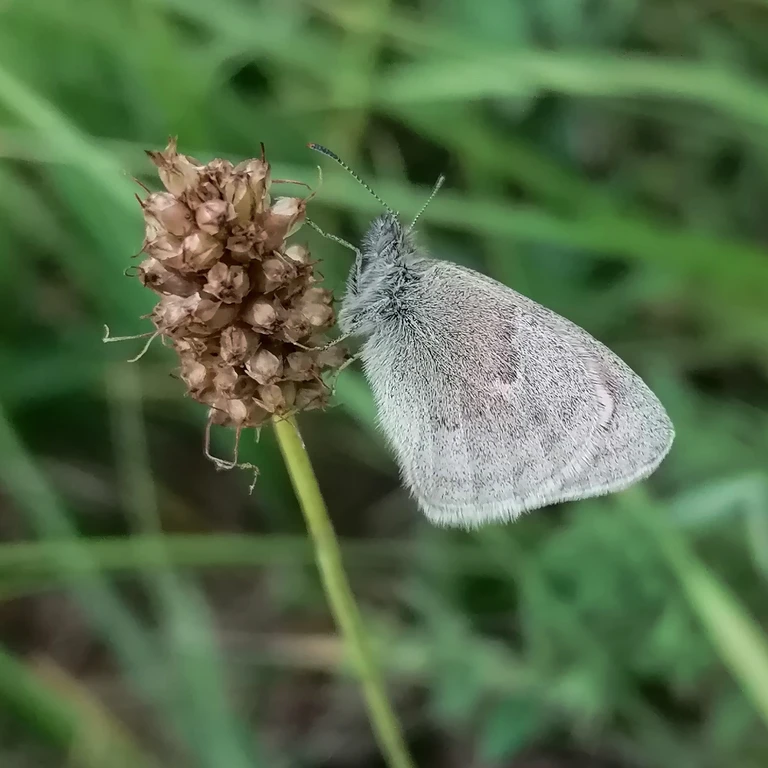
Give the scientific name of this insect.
Coenonympha pamphilus
